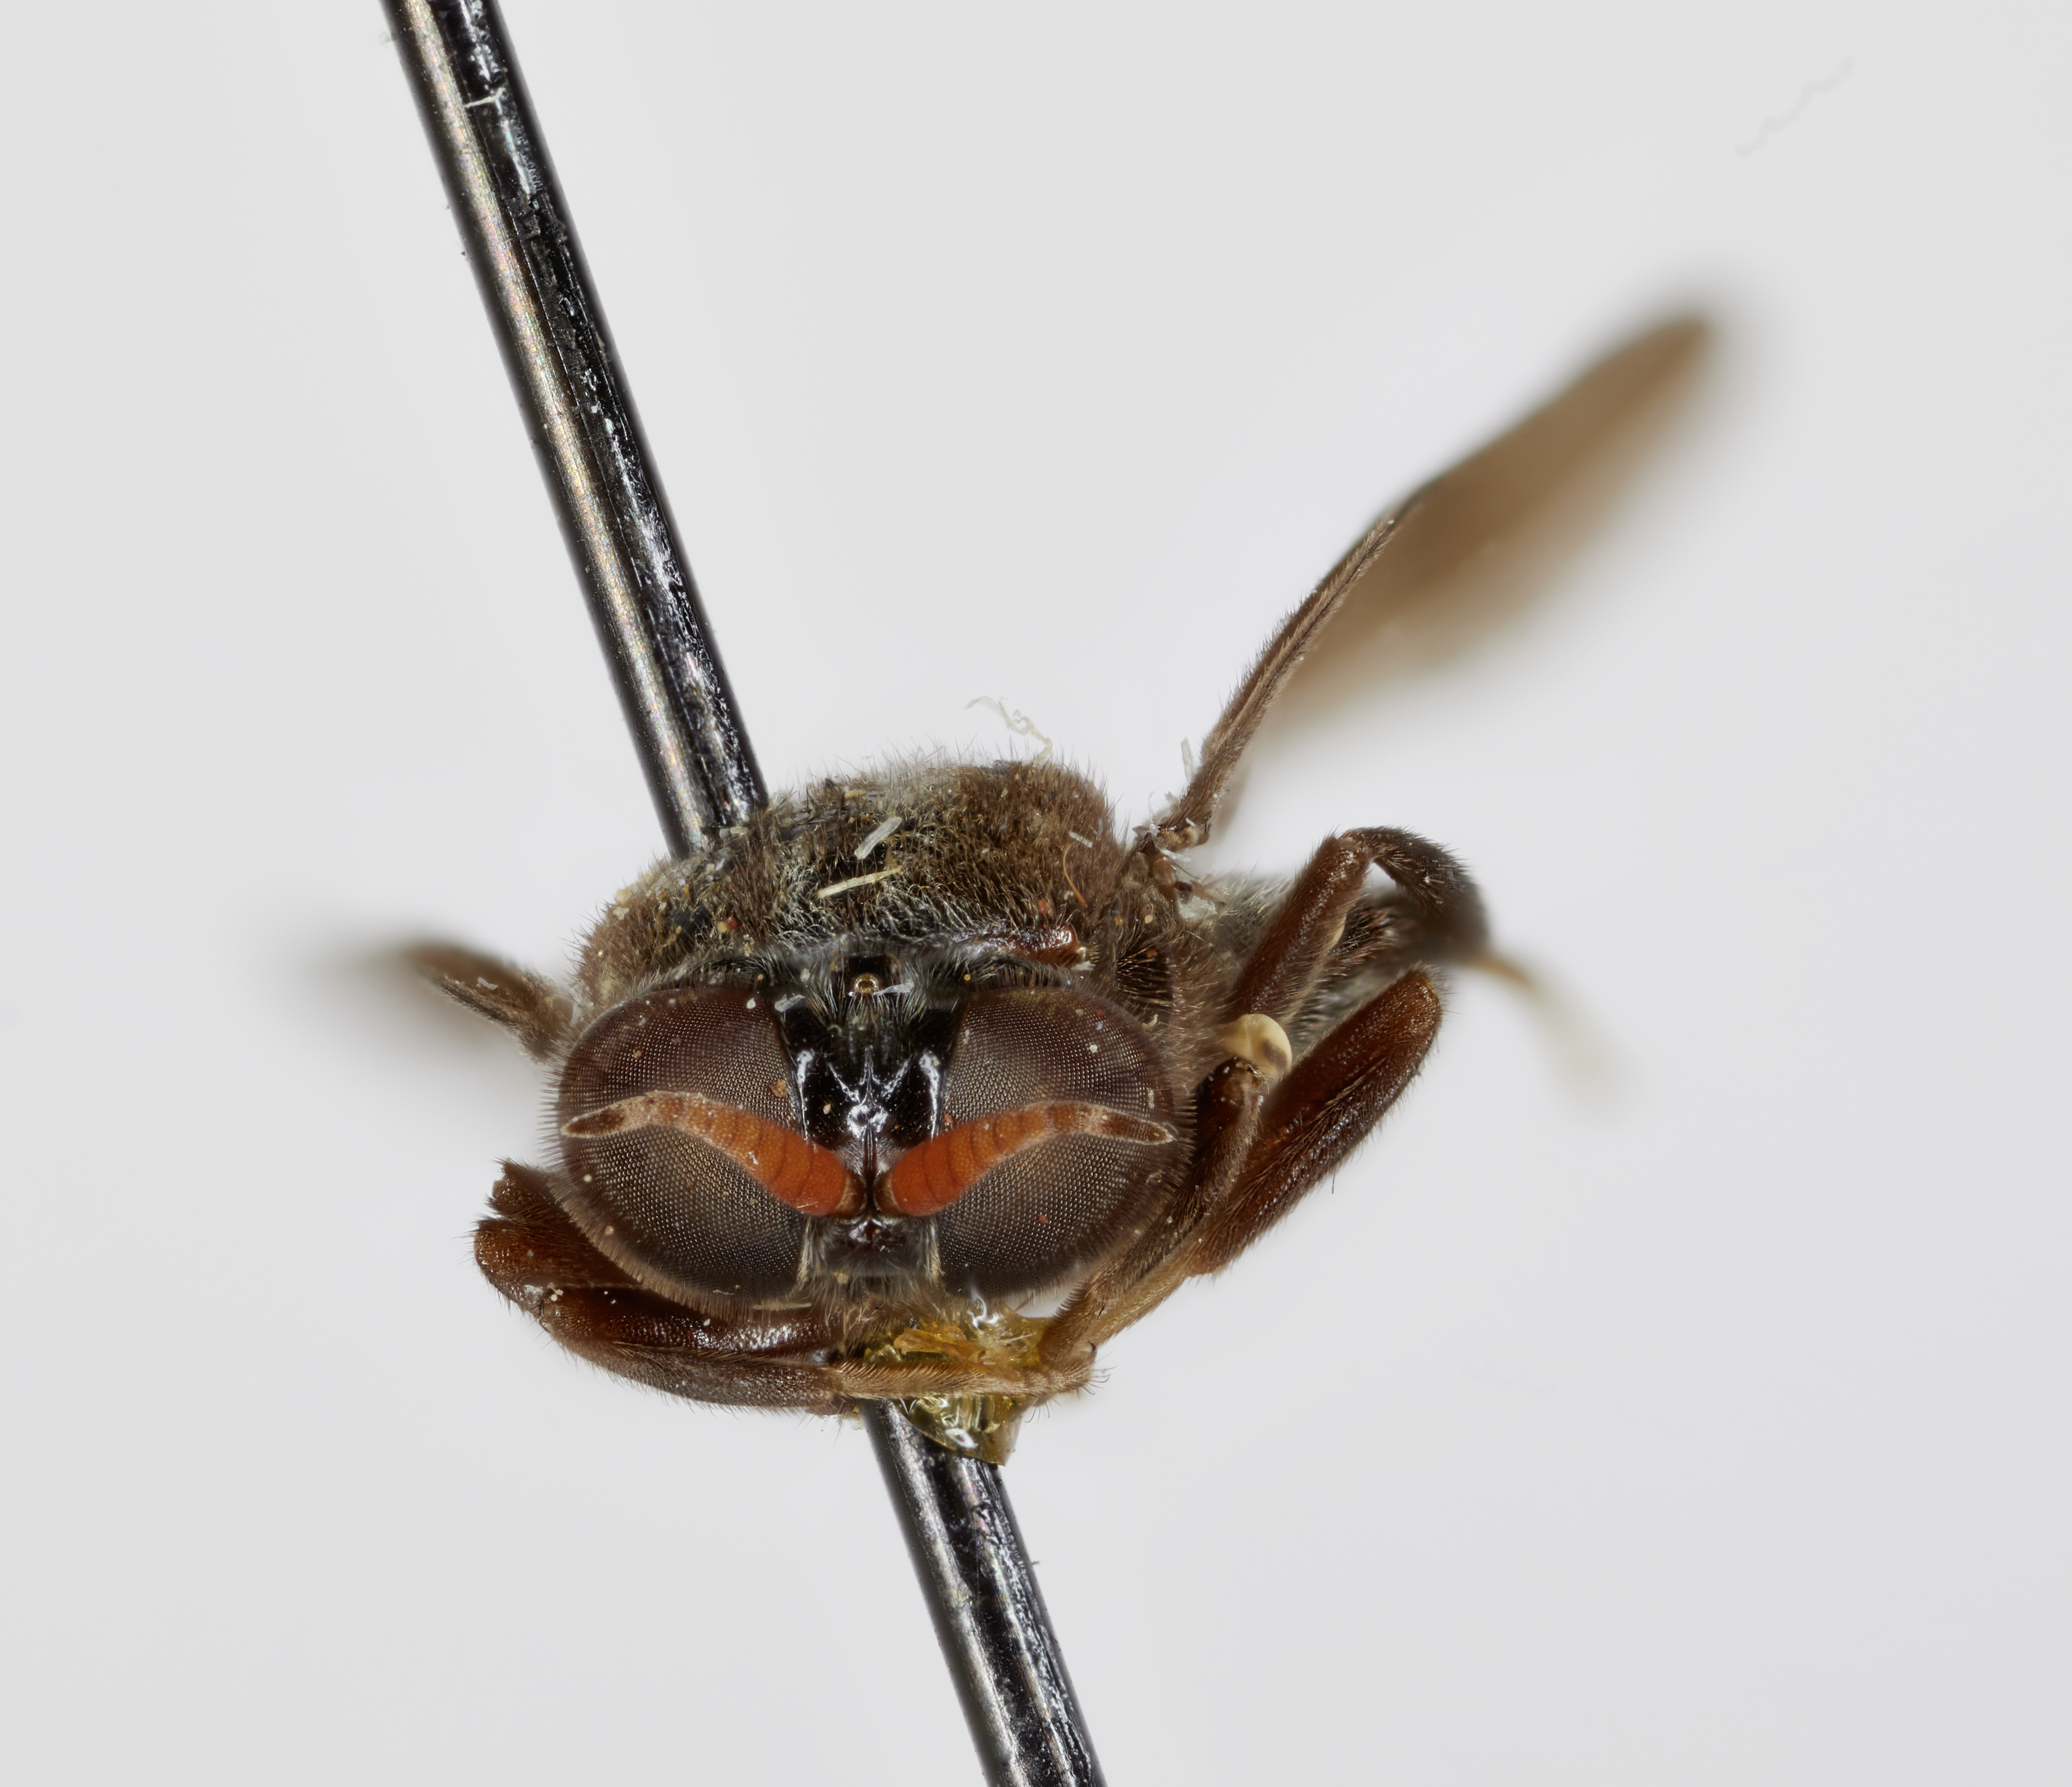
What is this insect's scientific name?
Chordonota aterrima
